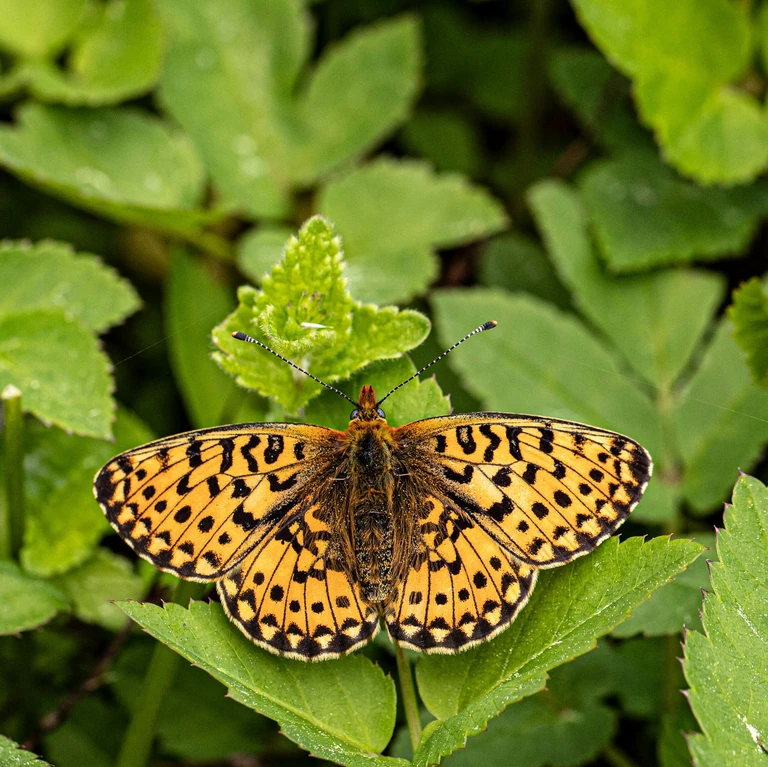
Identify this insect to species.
Boloria euphrosyne (also Clossiana euphrosyne)
